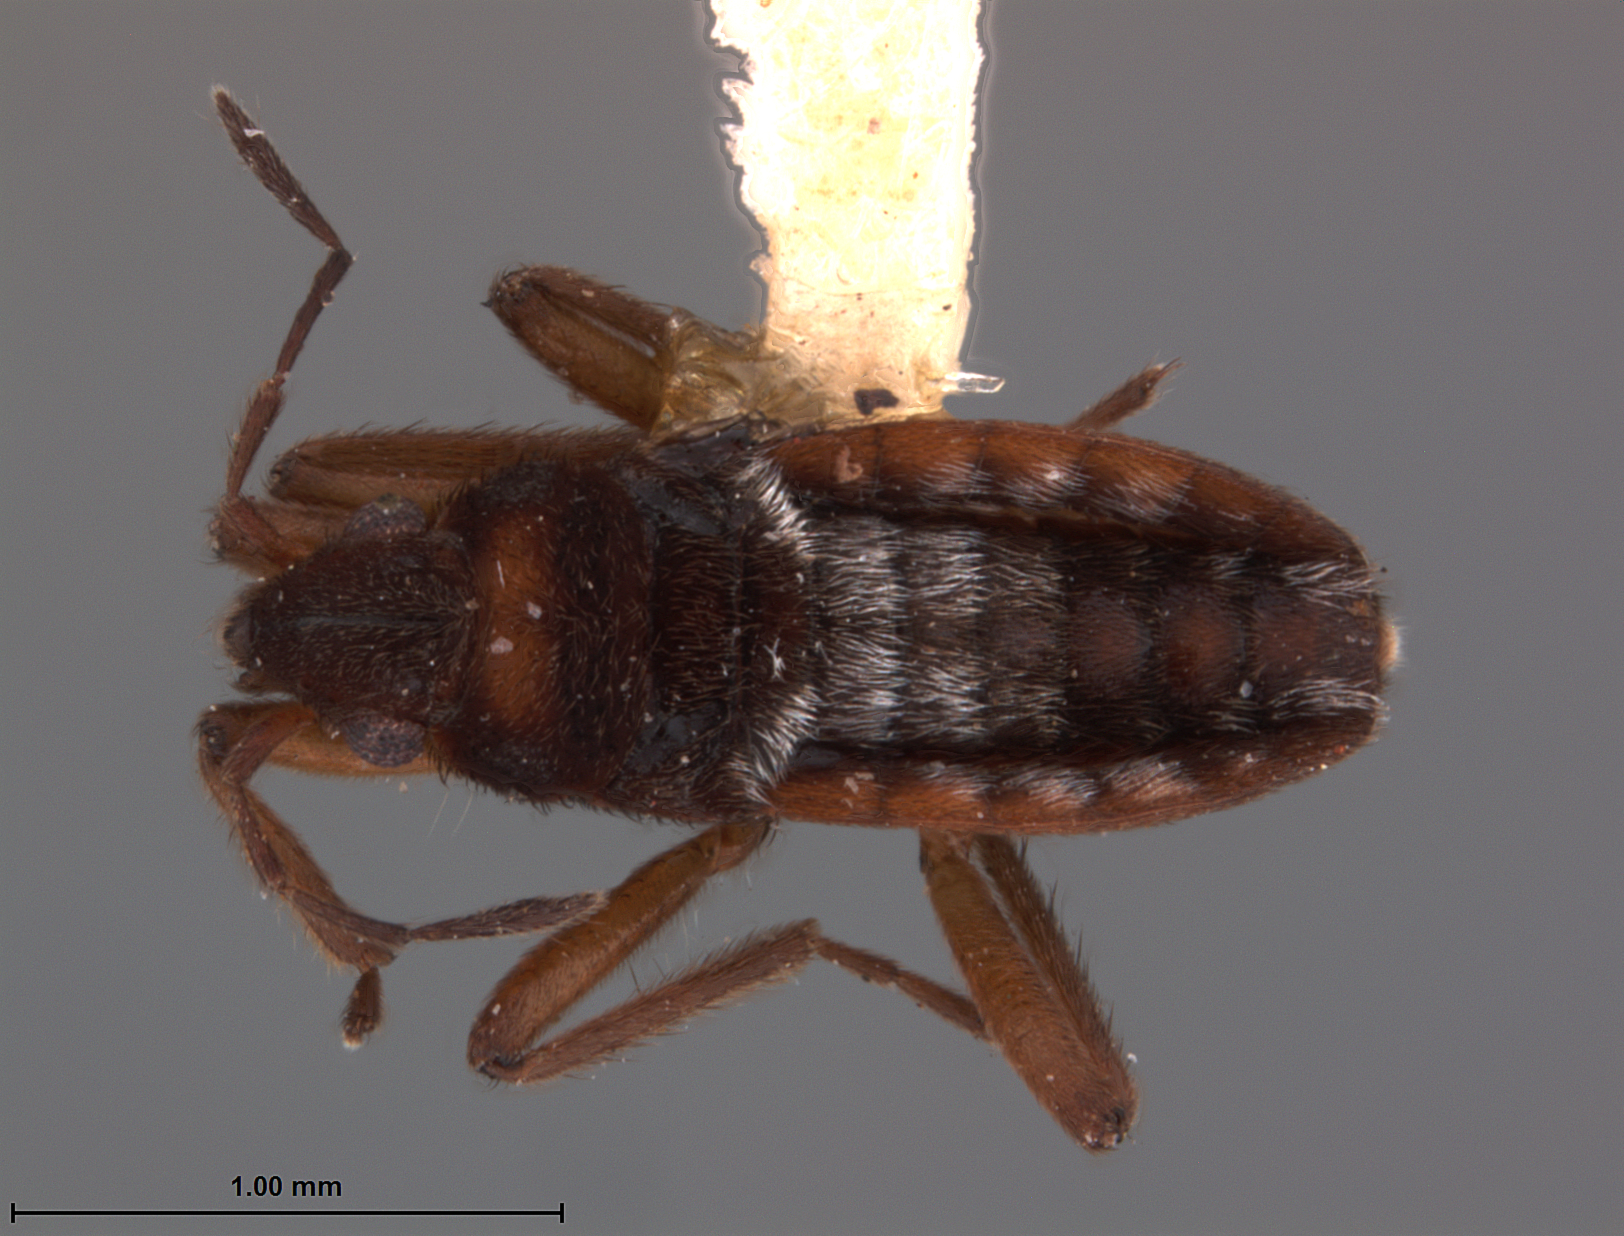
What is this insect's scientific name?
Microvelia oreadis
